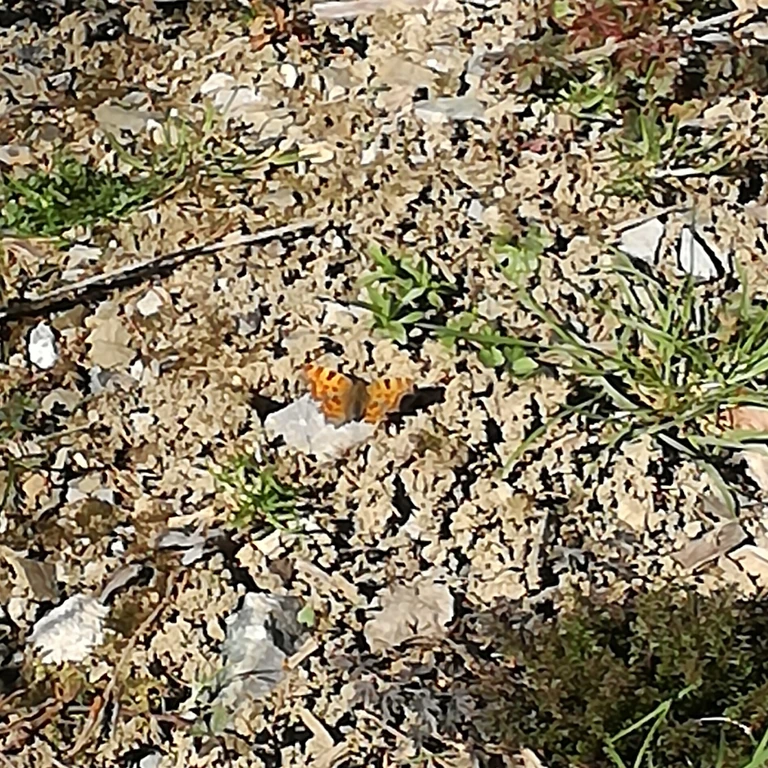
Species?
Polygonia c-album
